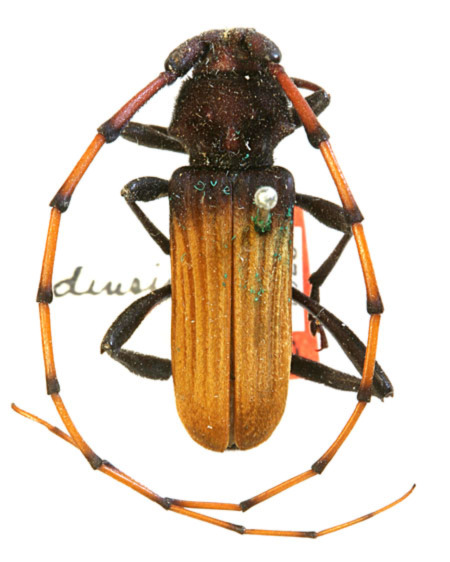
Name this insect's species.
Tragidion densiventre (also Tragidion auripenne)
